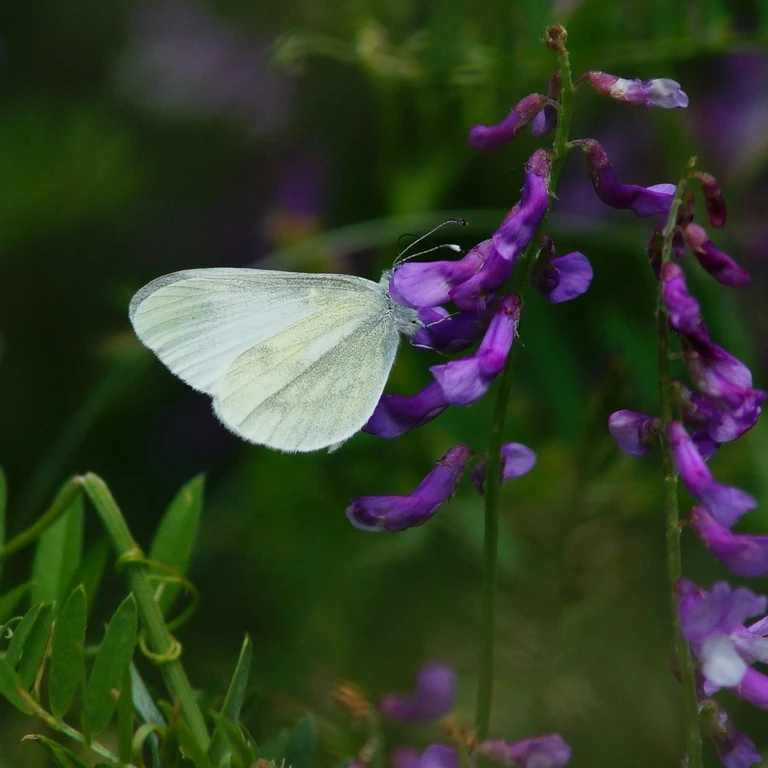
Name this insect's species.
Leptidea sinapis/juvernica
